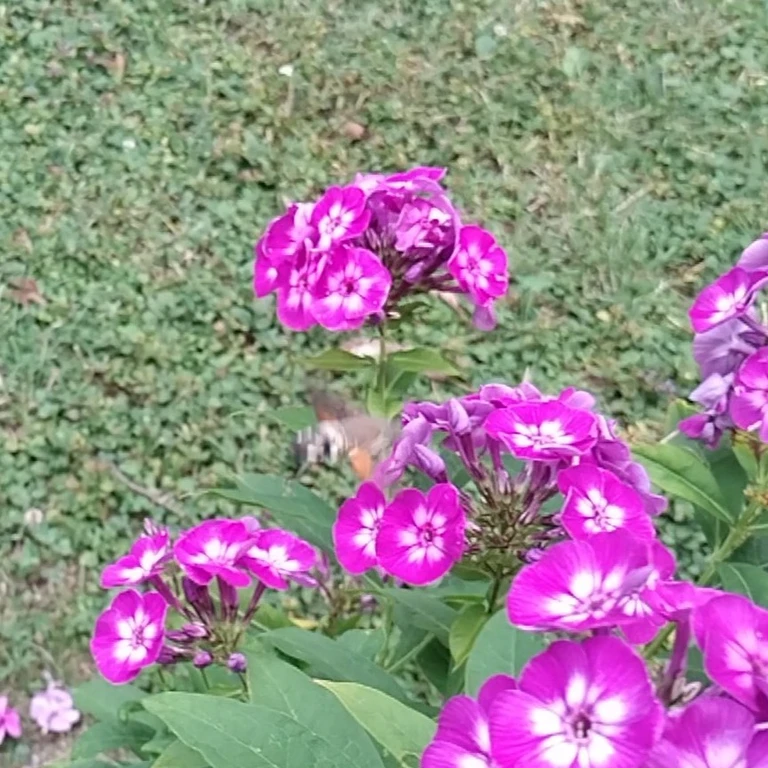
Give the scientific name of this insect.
Macroglossum stellatarum
